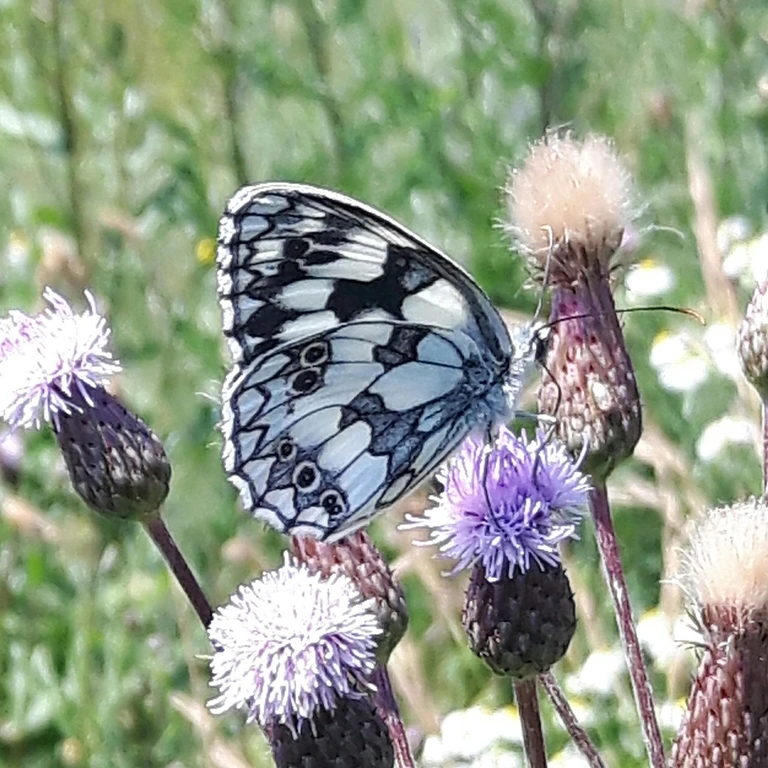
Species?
Melanargia galathea
